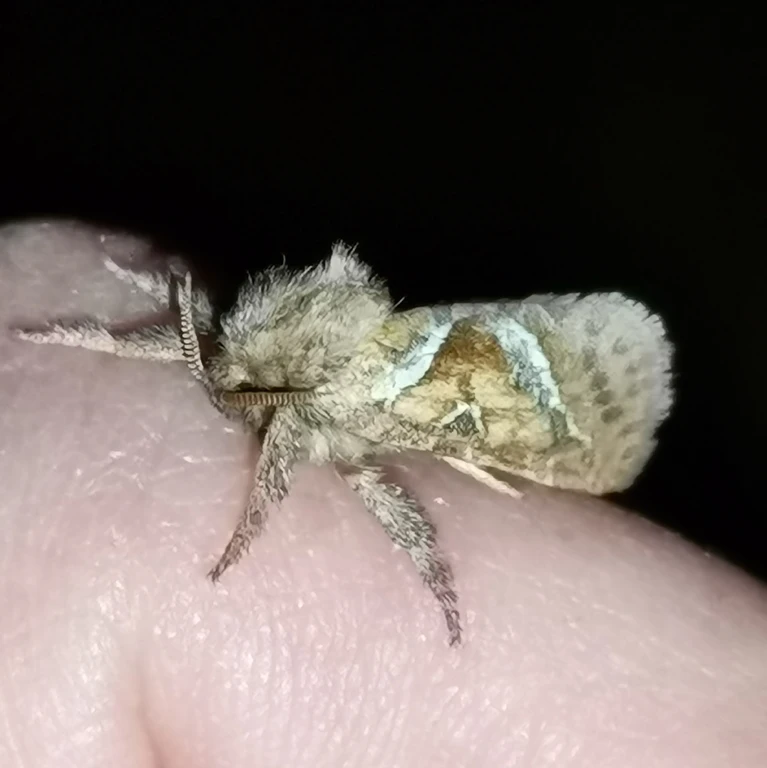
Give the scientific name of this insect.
Triodia sylvina
